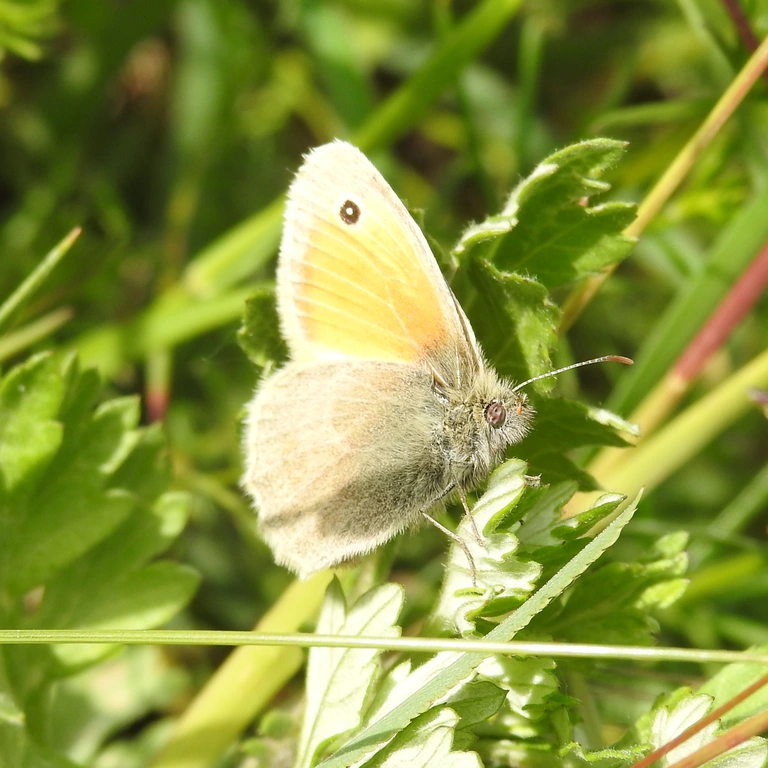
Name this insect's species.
Coenonympha pamphilus
